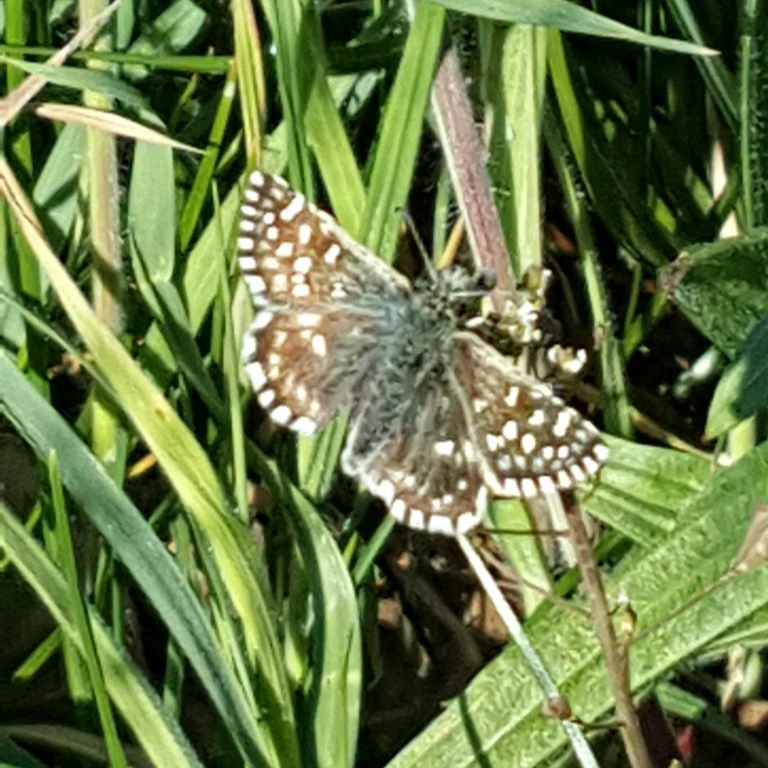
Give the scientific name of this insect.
Pyrgus malvae
